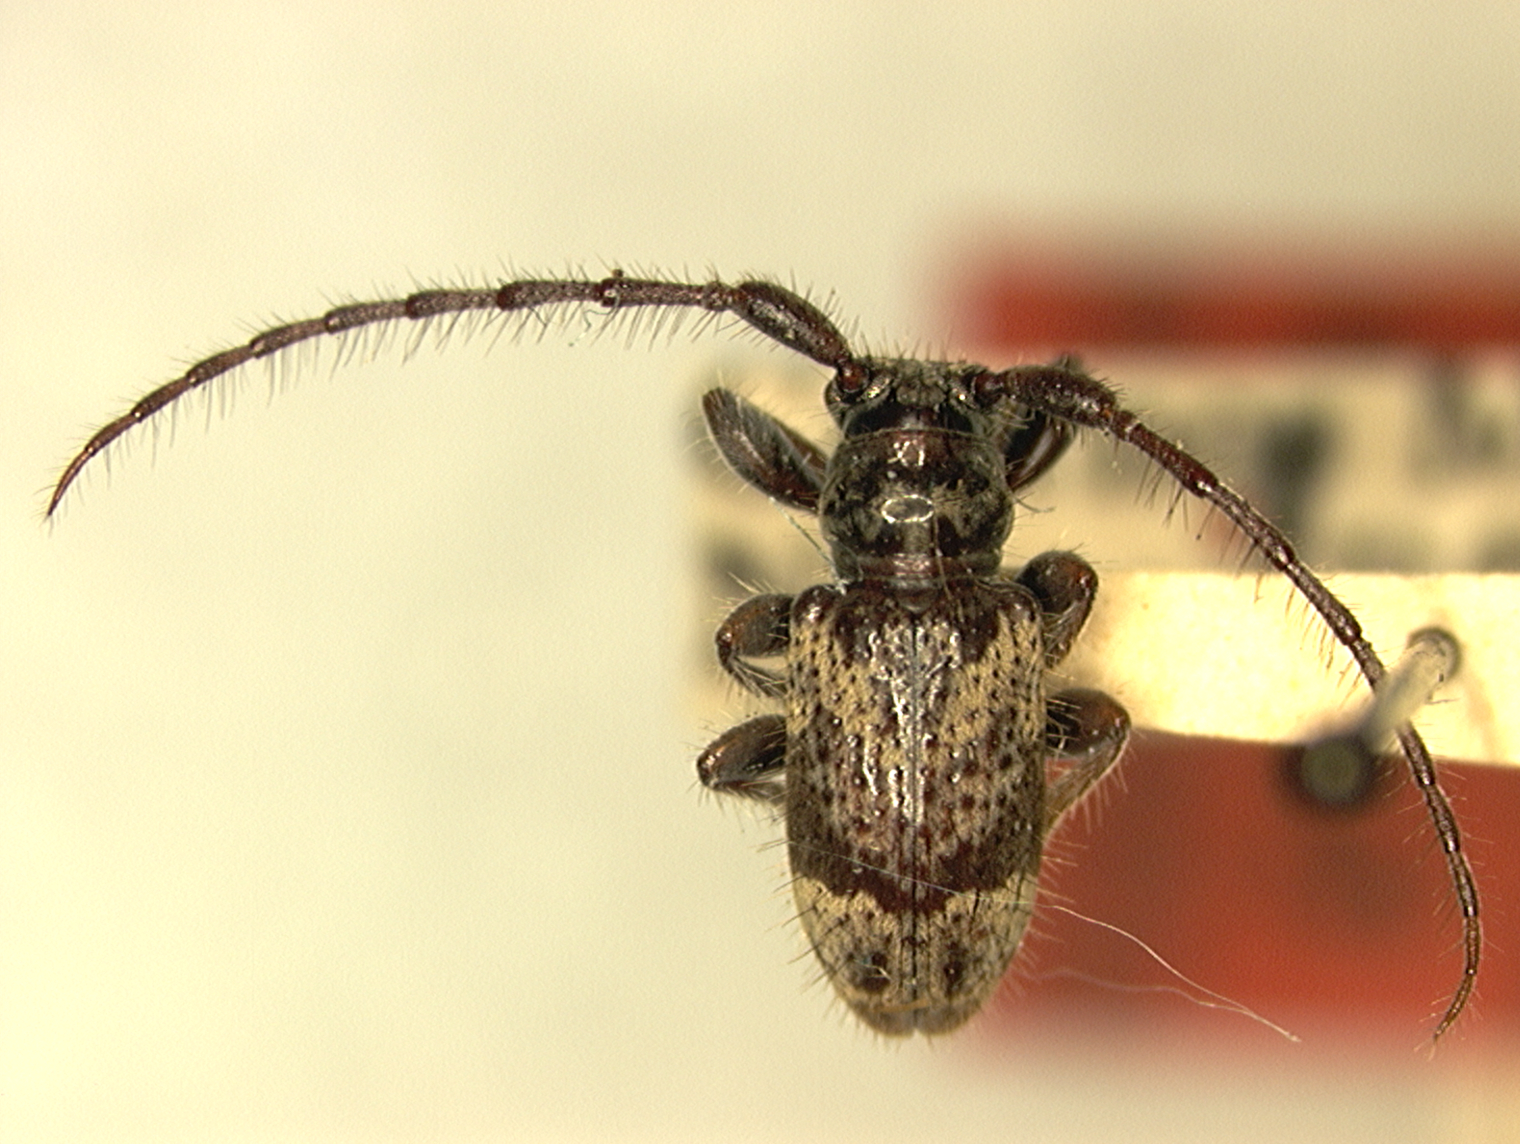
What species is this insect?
Athylia fusca (also Enispia fusca)
